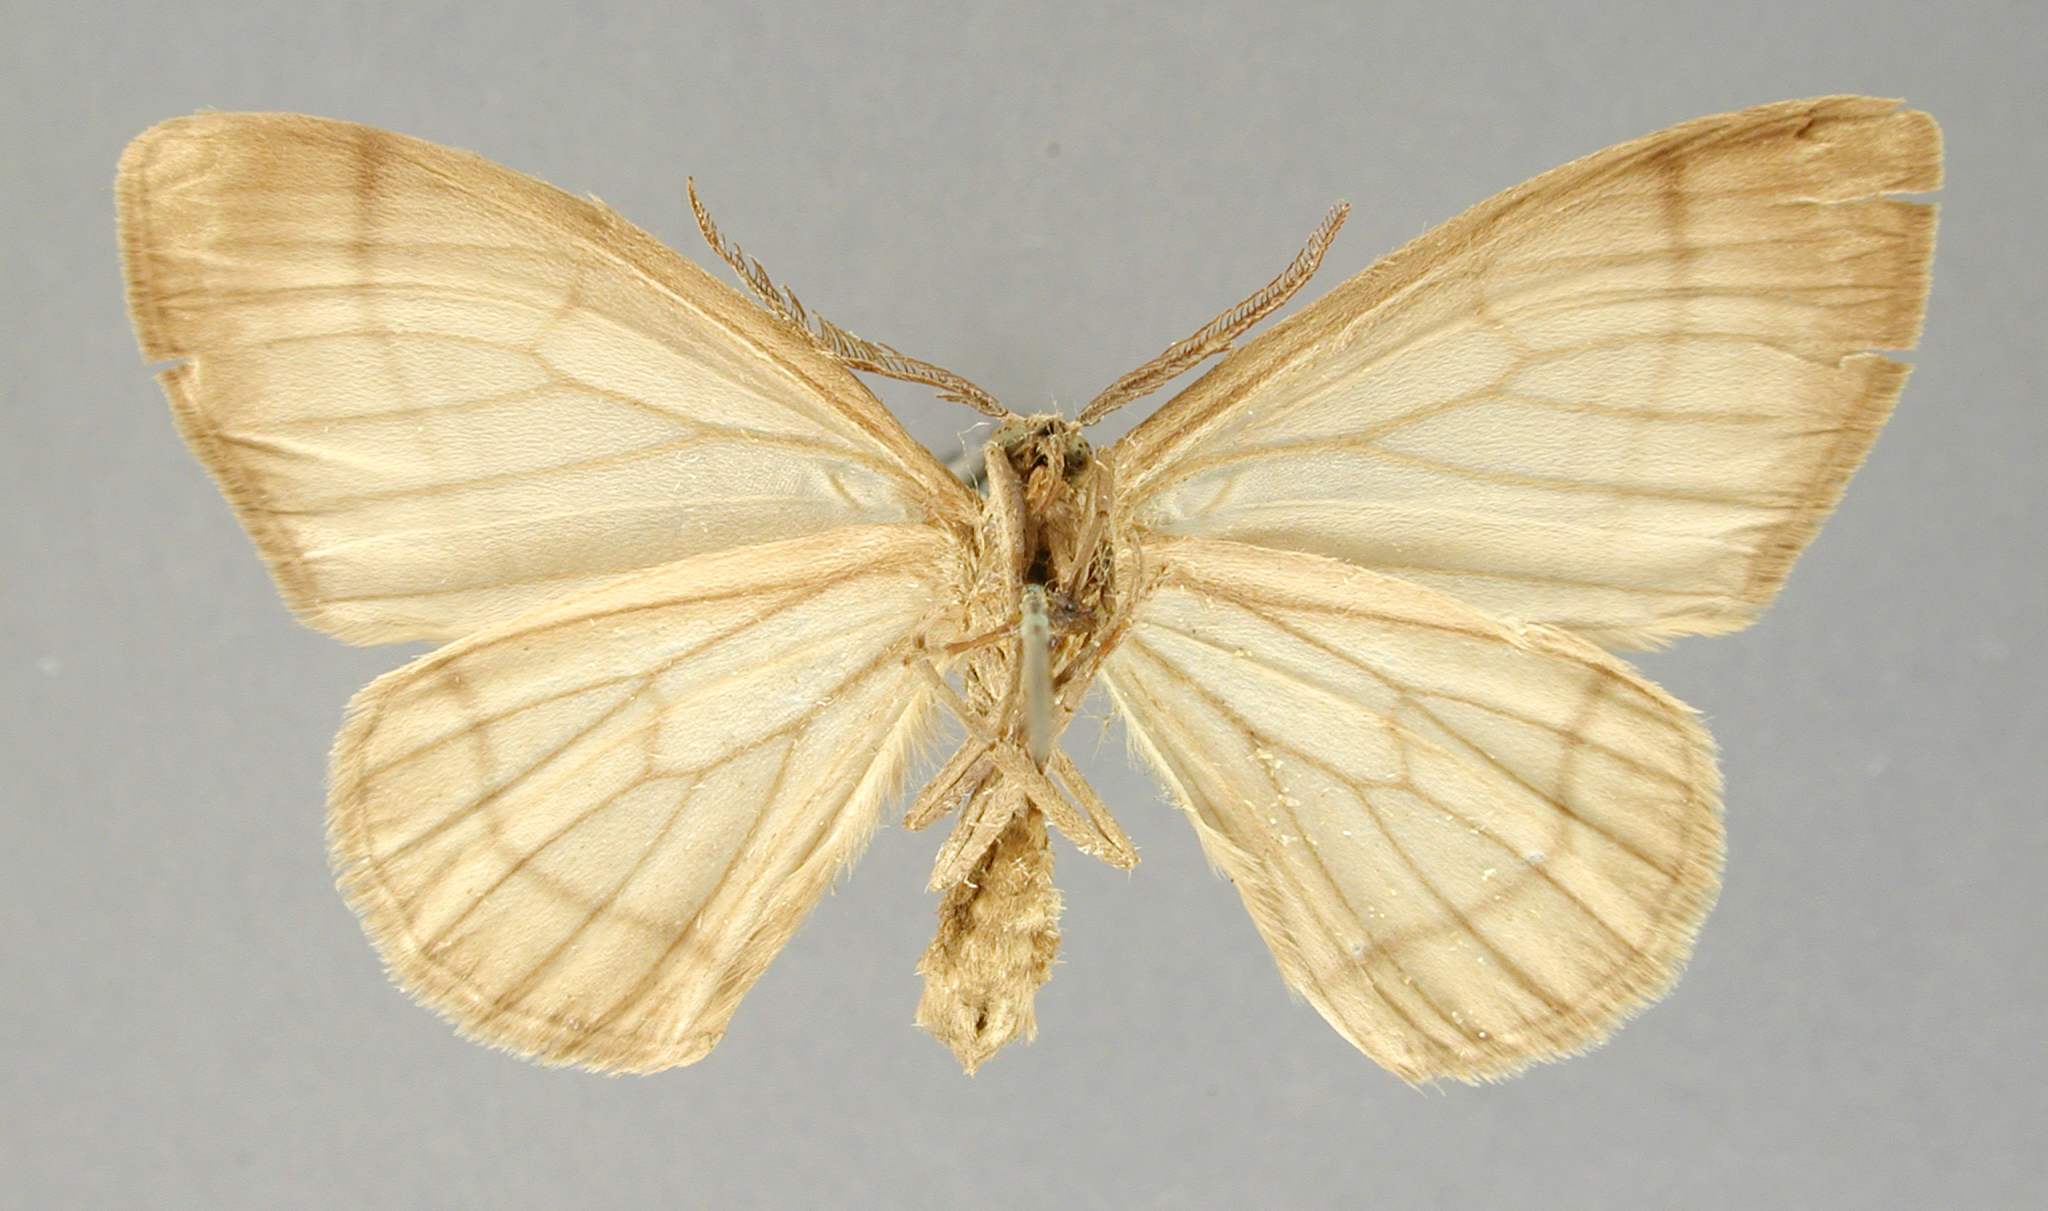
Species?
Nipteria impunctata
